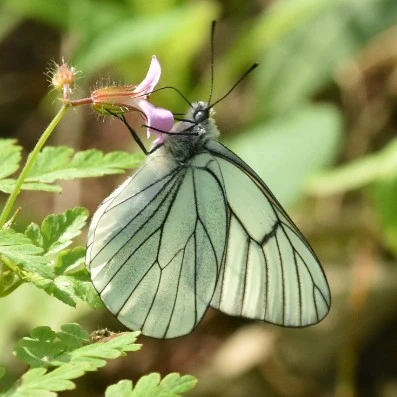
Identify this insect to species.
Aporia crataegi
